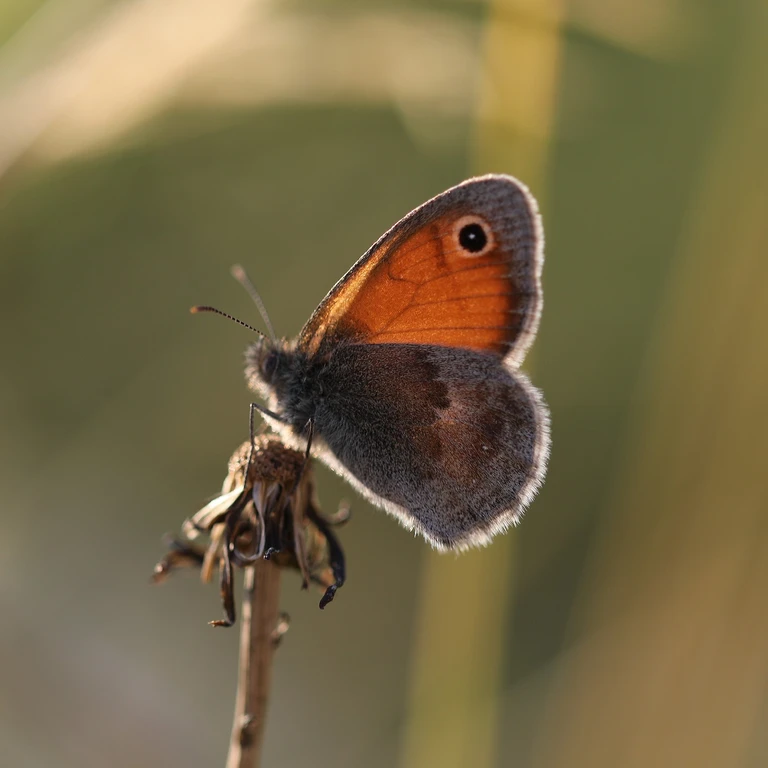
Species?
Coenonympha pamphilus
